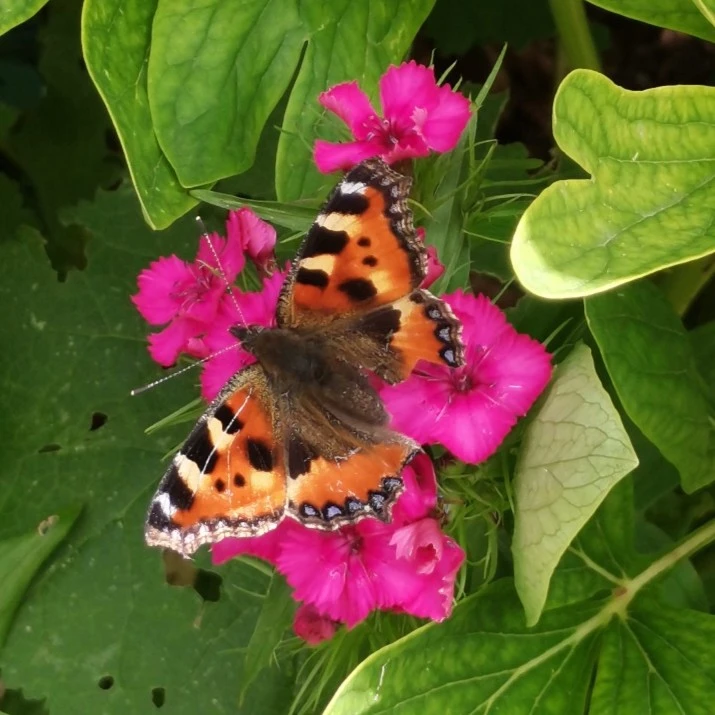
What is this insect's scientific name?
Aglais urticae
